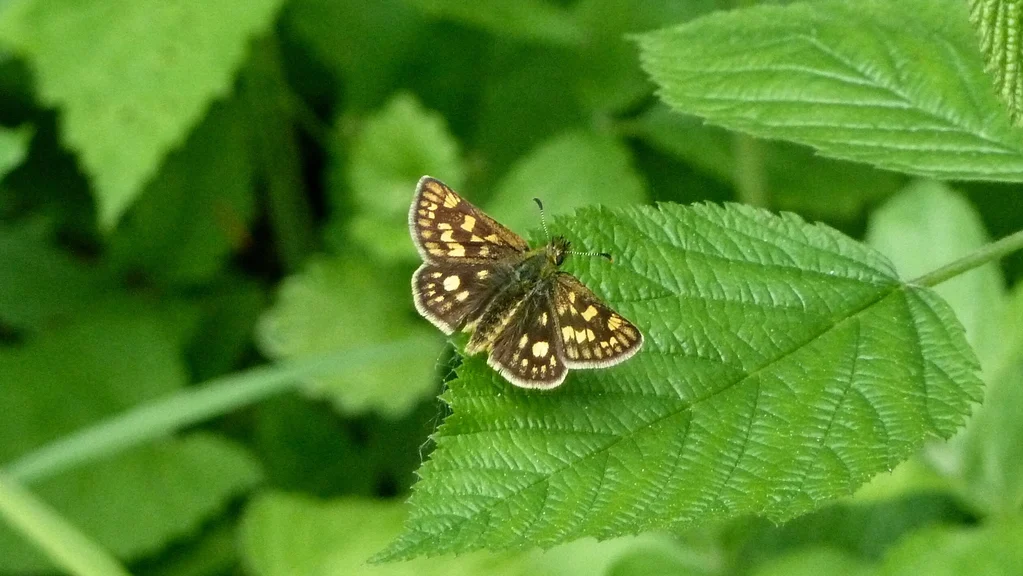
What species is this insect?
Carterocephalus palaemon
